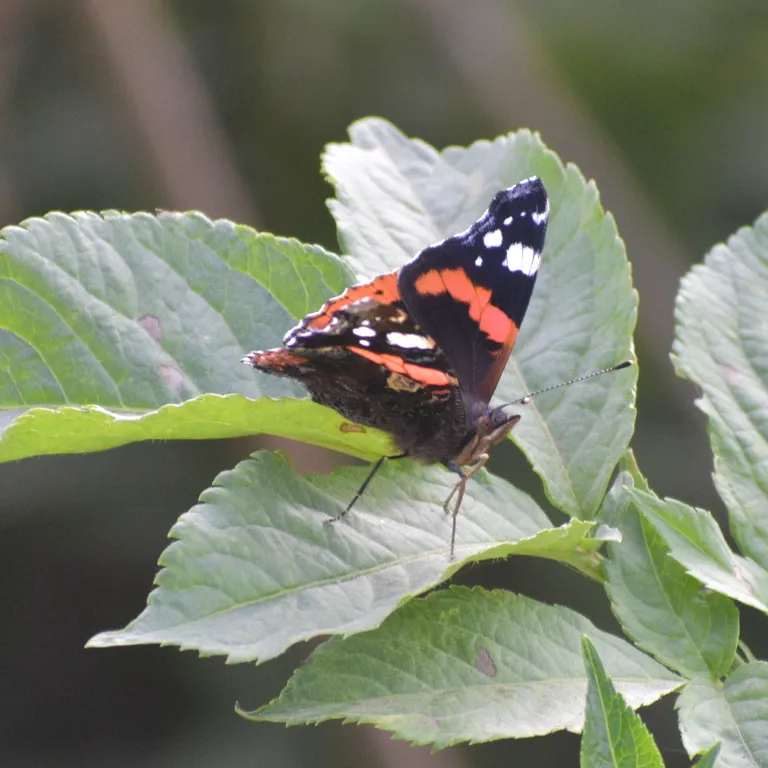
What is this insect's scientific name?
Vanessa atalanta
